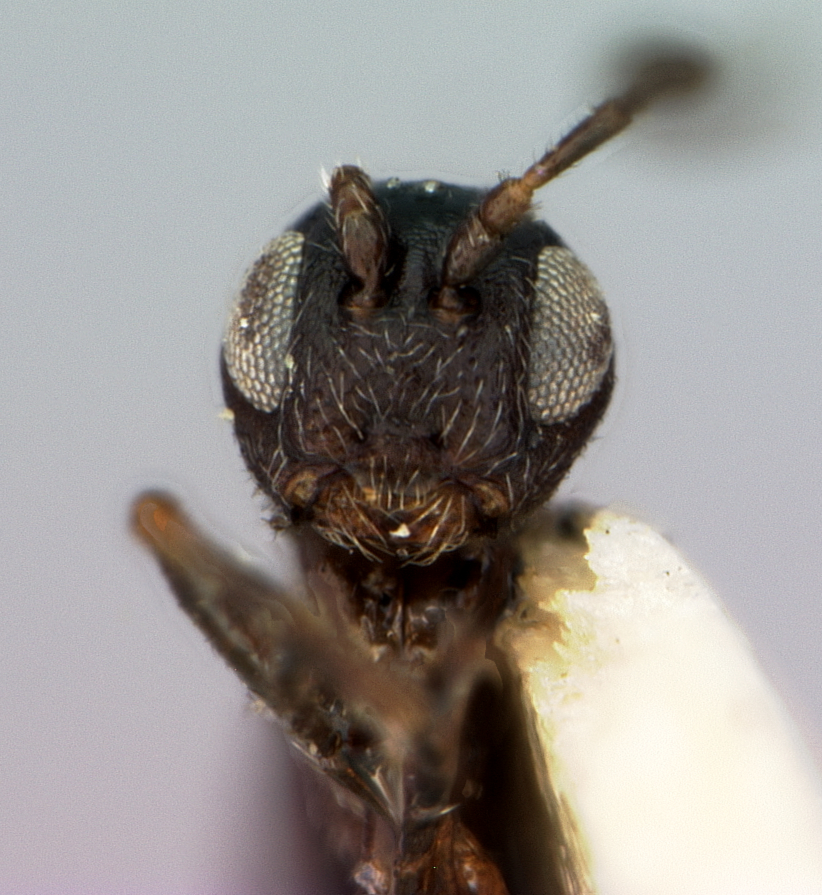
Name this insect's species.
Phylloteras sigma
